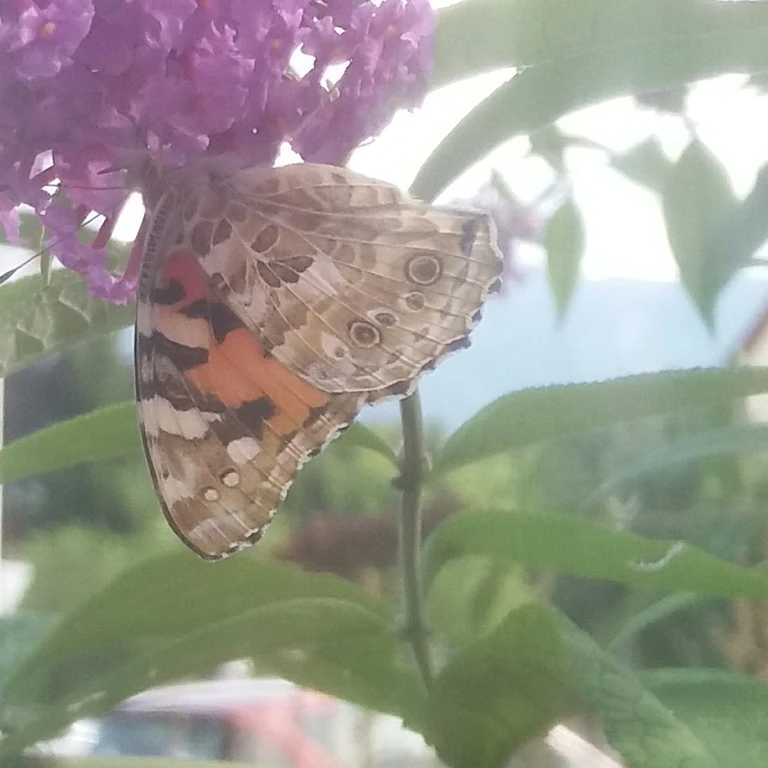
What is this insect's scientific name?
Vanessa cardui
